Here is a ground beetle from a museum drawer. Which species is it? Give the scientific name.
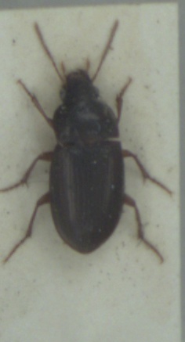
Amara bifrons
